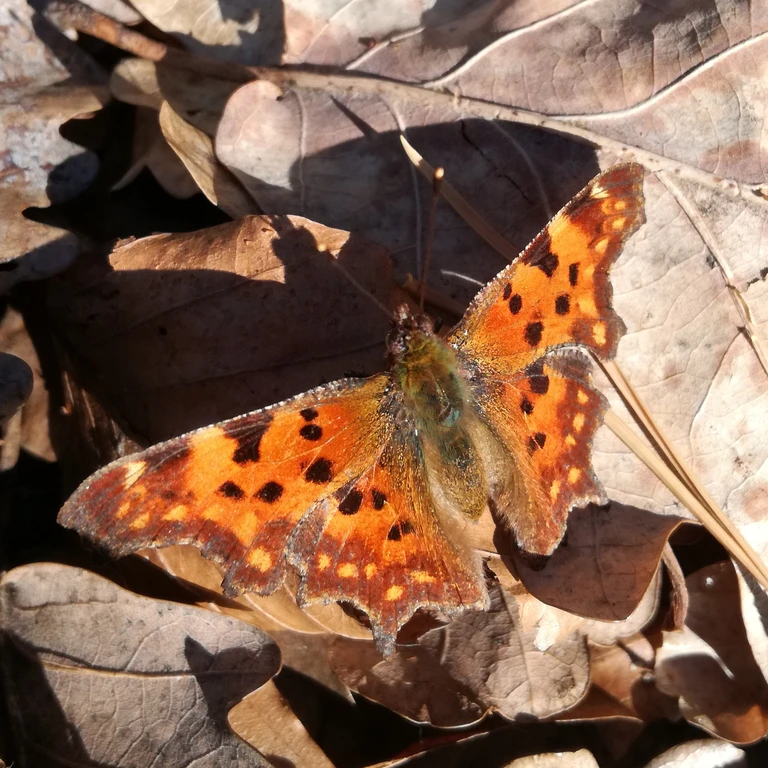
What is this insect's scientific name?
Polygonia c-album
